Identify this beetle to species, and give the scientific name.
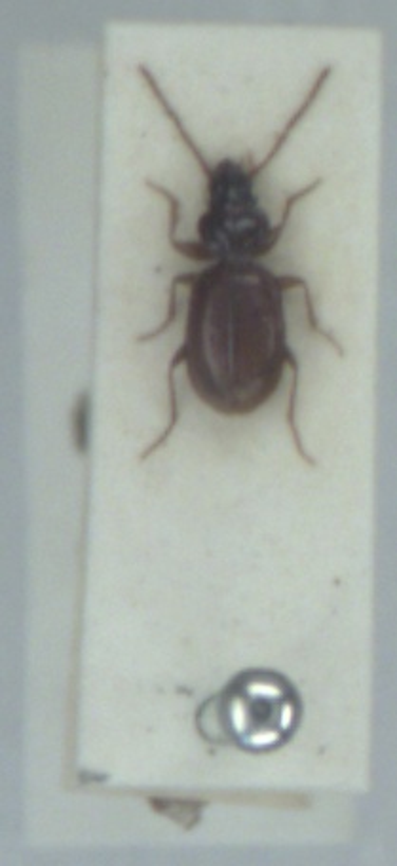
Epaphius secalis
